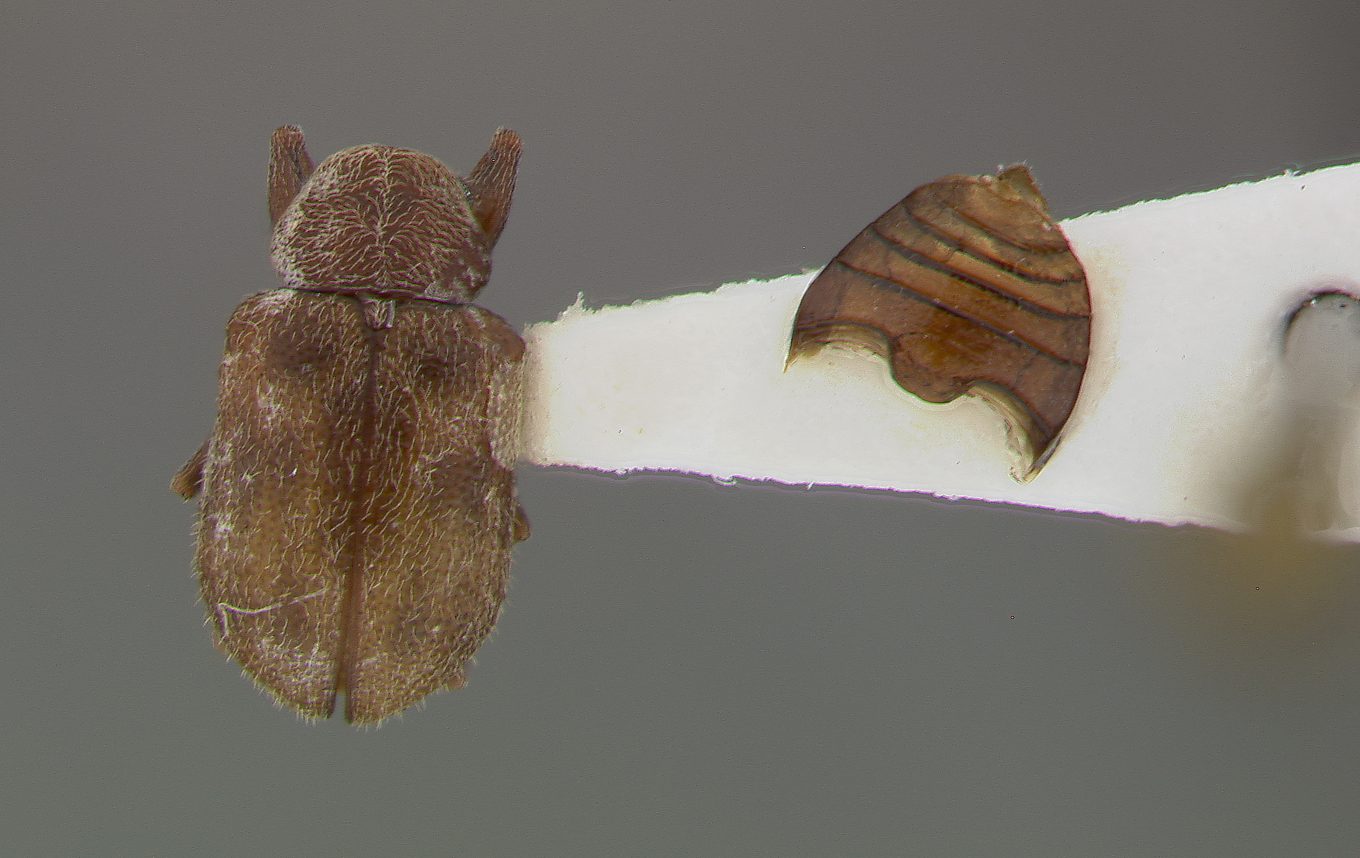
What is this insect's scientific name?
Xanthonia decemnotata
